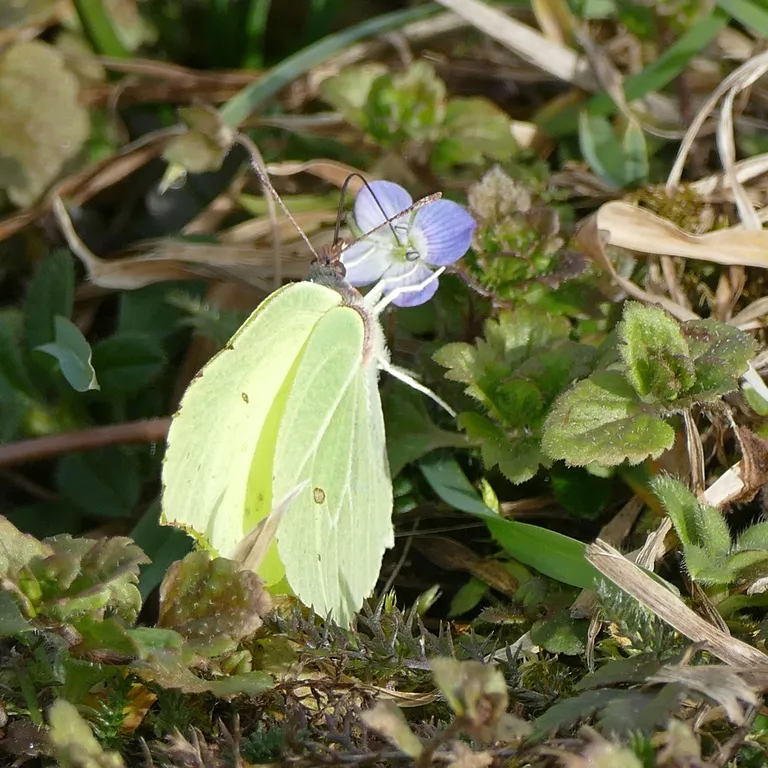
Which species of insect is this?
Gonepteryx rhamni
